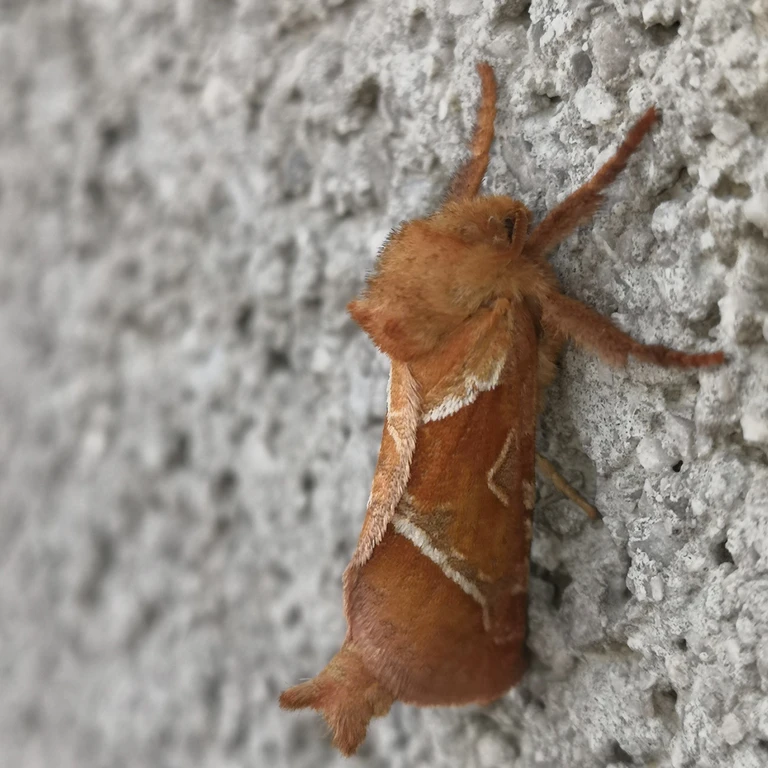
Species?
Triodia sylvina
